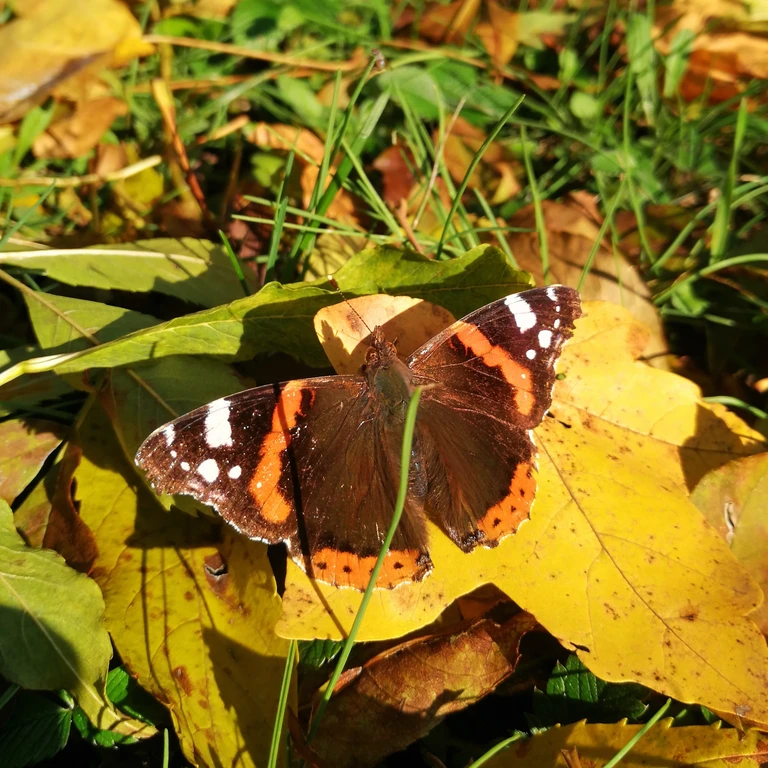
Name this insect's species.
Vanessa atalanta
